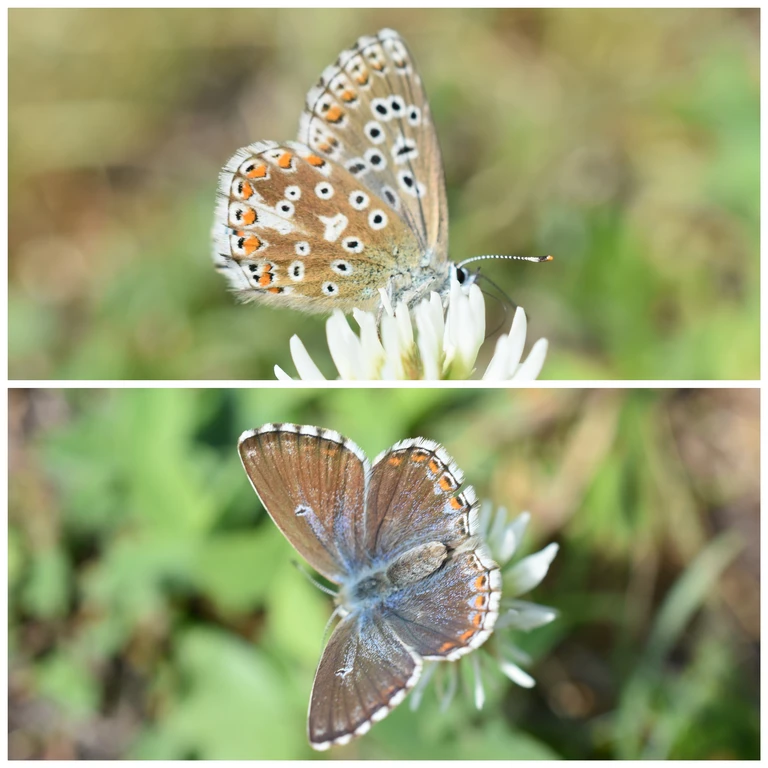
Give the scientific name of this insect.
Lysandra coridon
